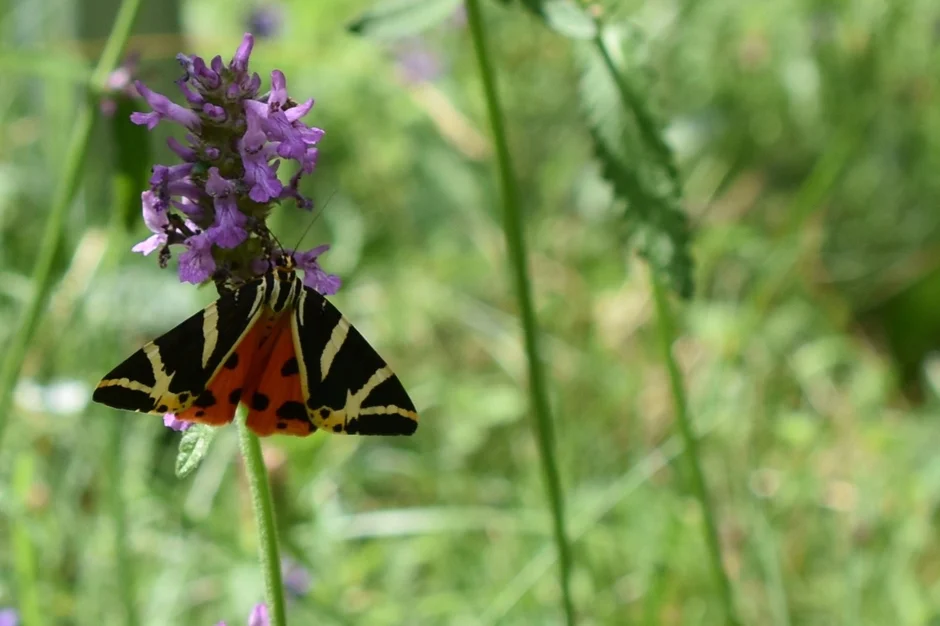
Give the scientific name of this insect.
Euplagia quadripunctaria
